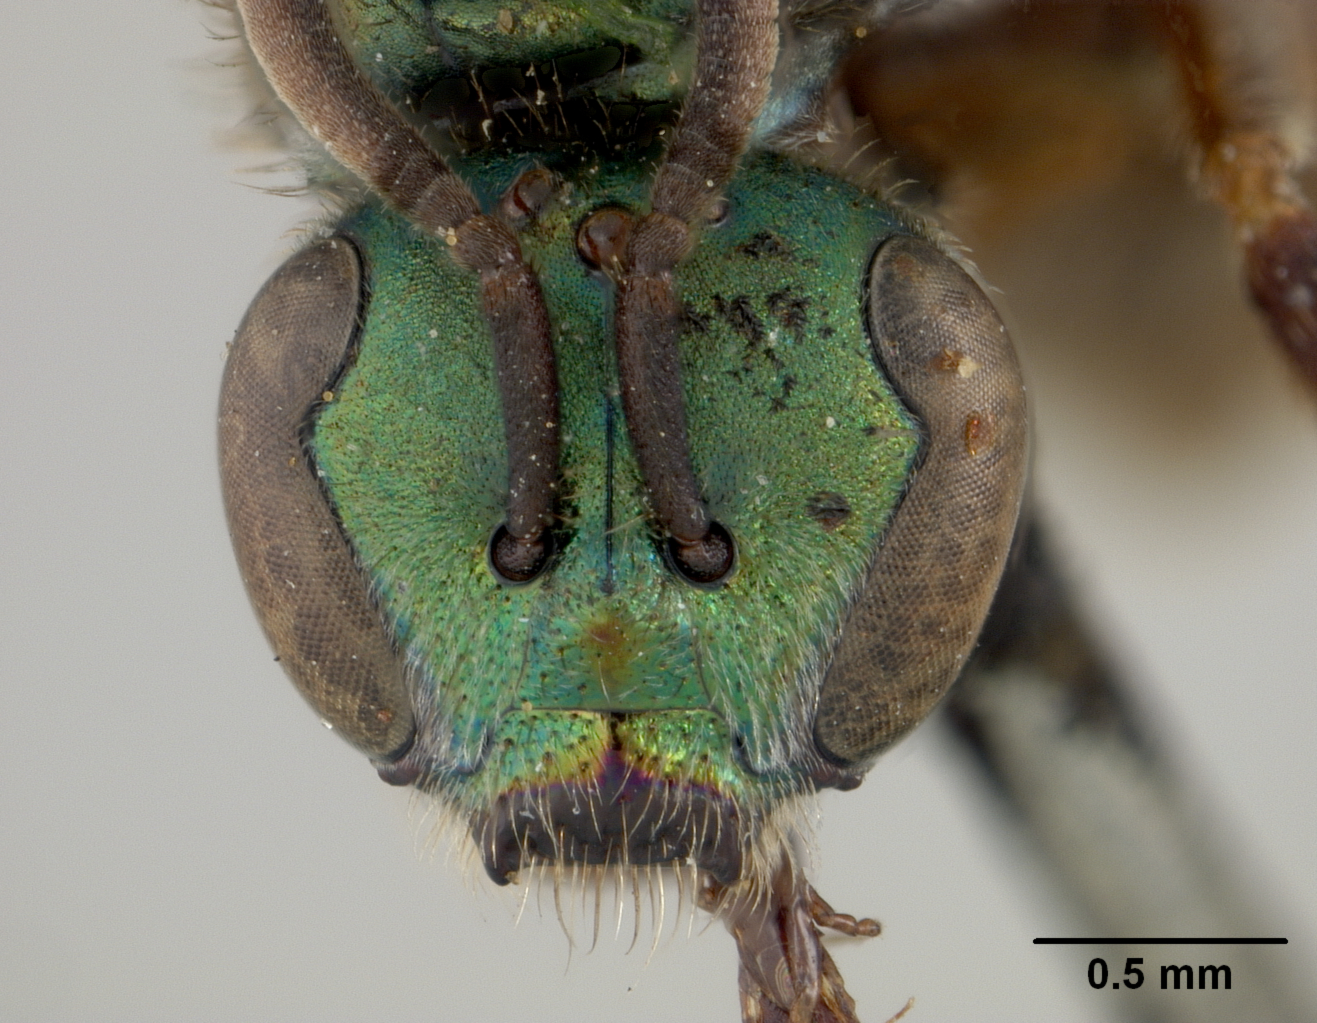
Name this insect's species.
Augochlora seminigra
